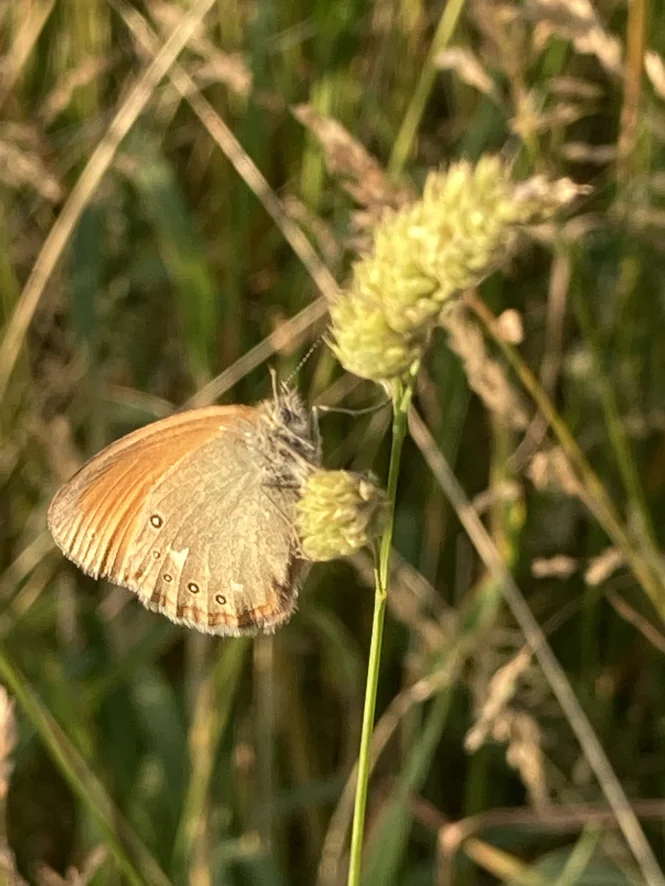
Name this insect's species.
Coenonympha glycerion (also Coenonympha iphis)
